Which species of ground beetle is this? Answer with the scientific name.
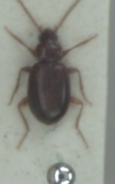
Ocys harpaloides
